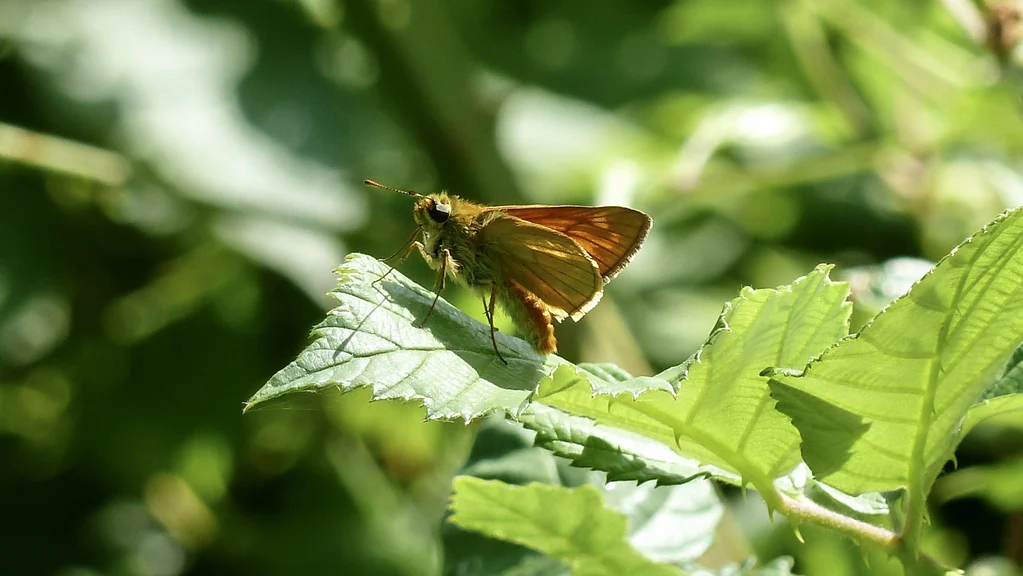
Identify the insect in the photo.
Ochlodes sylvanus (also Ochlodes venata)
